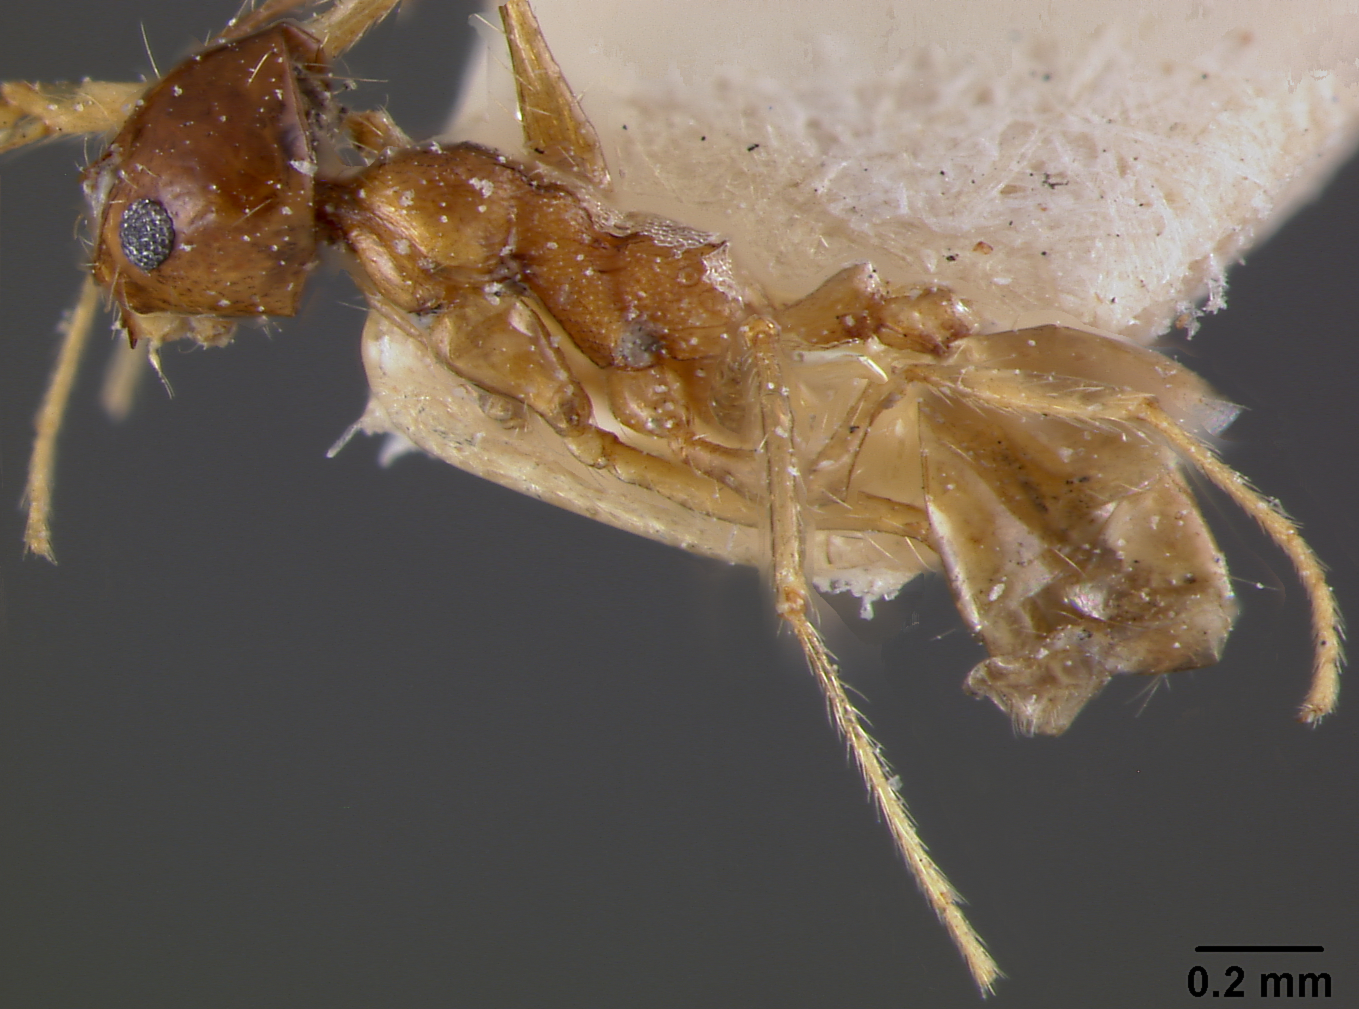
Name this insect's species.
Pheidole santschii
